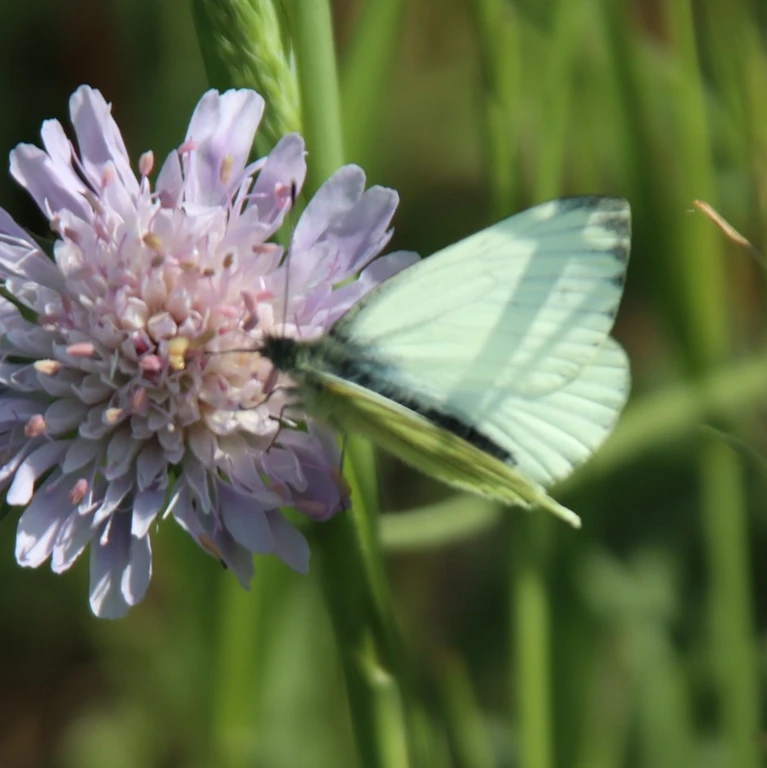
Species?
Pieris napi
